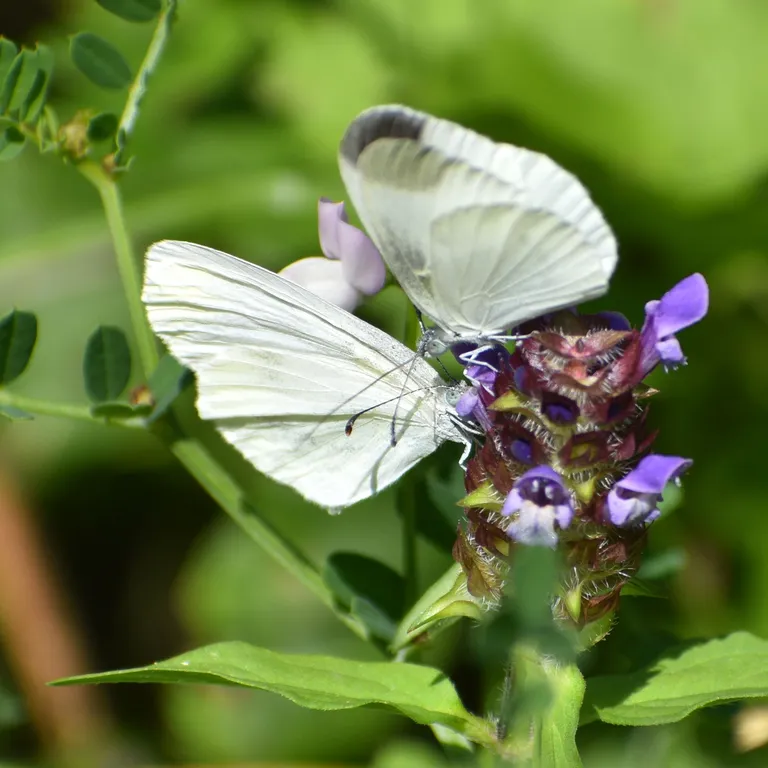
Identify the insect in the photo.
Leptidea sinapis/juvernica
